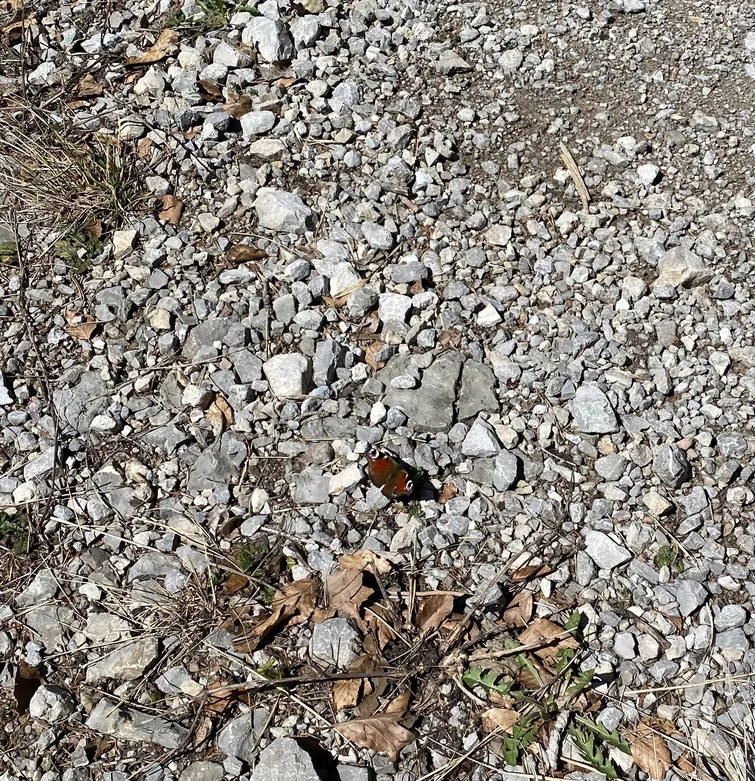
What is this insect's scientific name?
Aglais io
